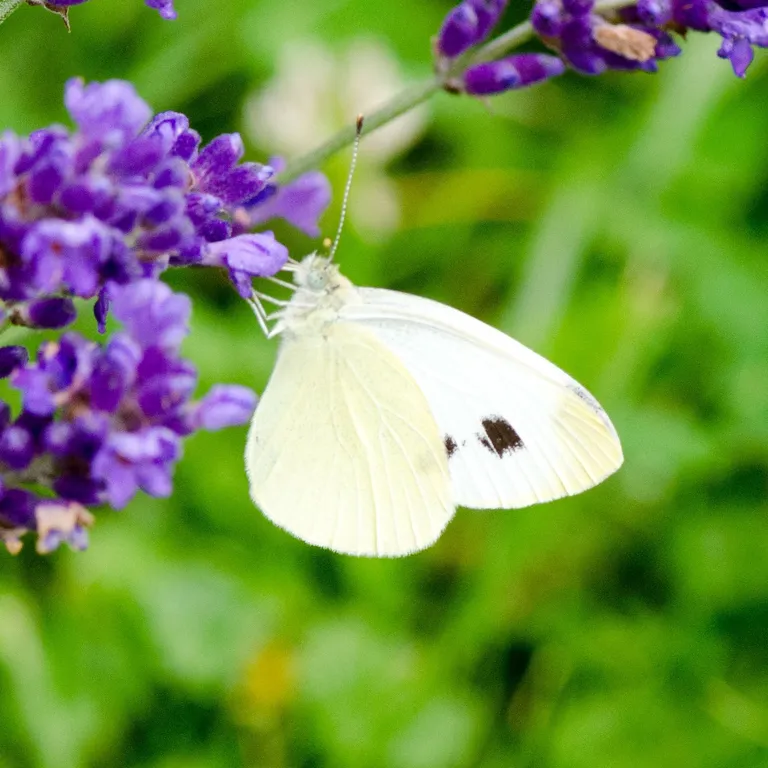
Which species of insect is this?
Pieris brassicae
